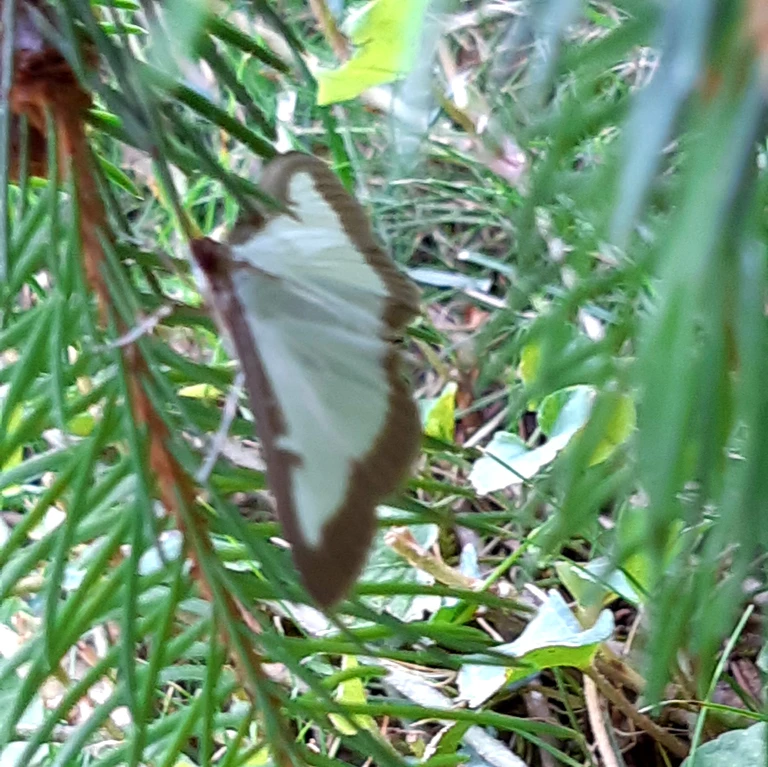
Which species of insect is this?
Cydalima perspectalis
